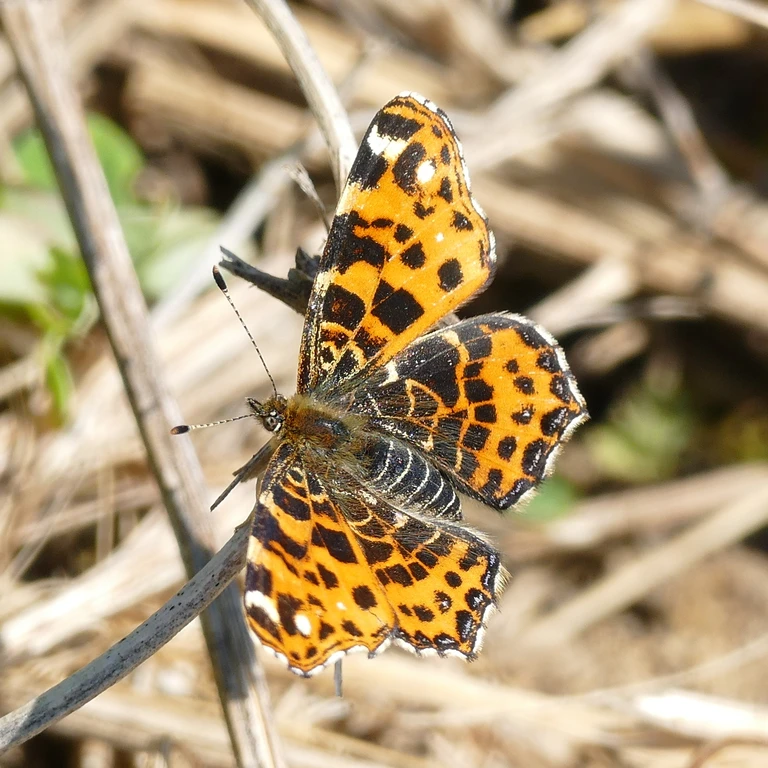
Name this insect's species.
Araschnia levana
